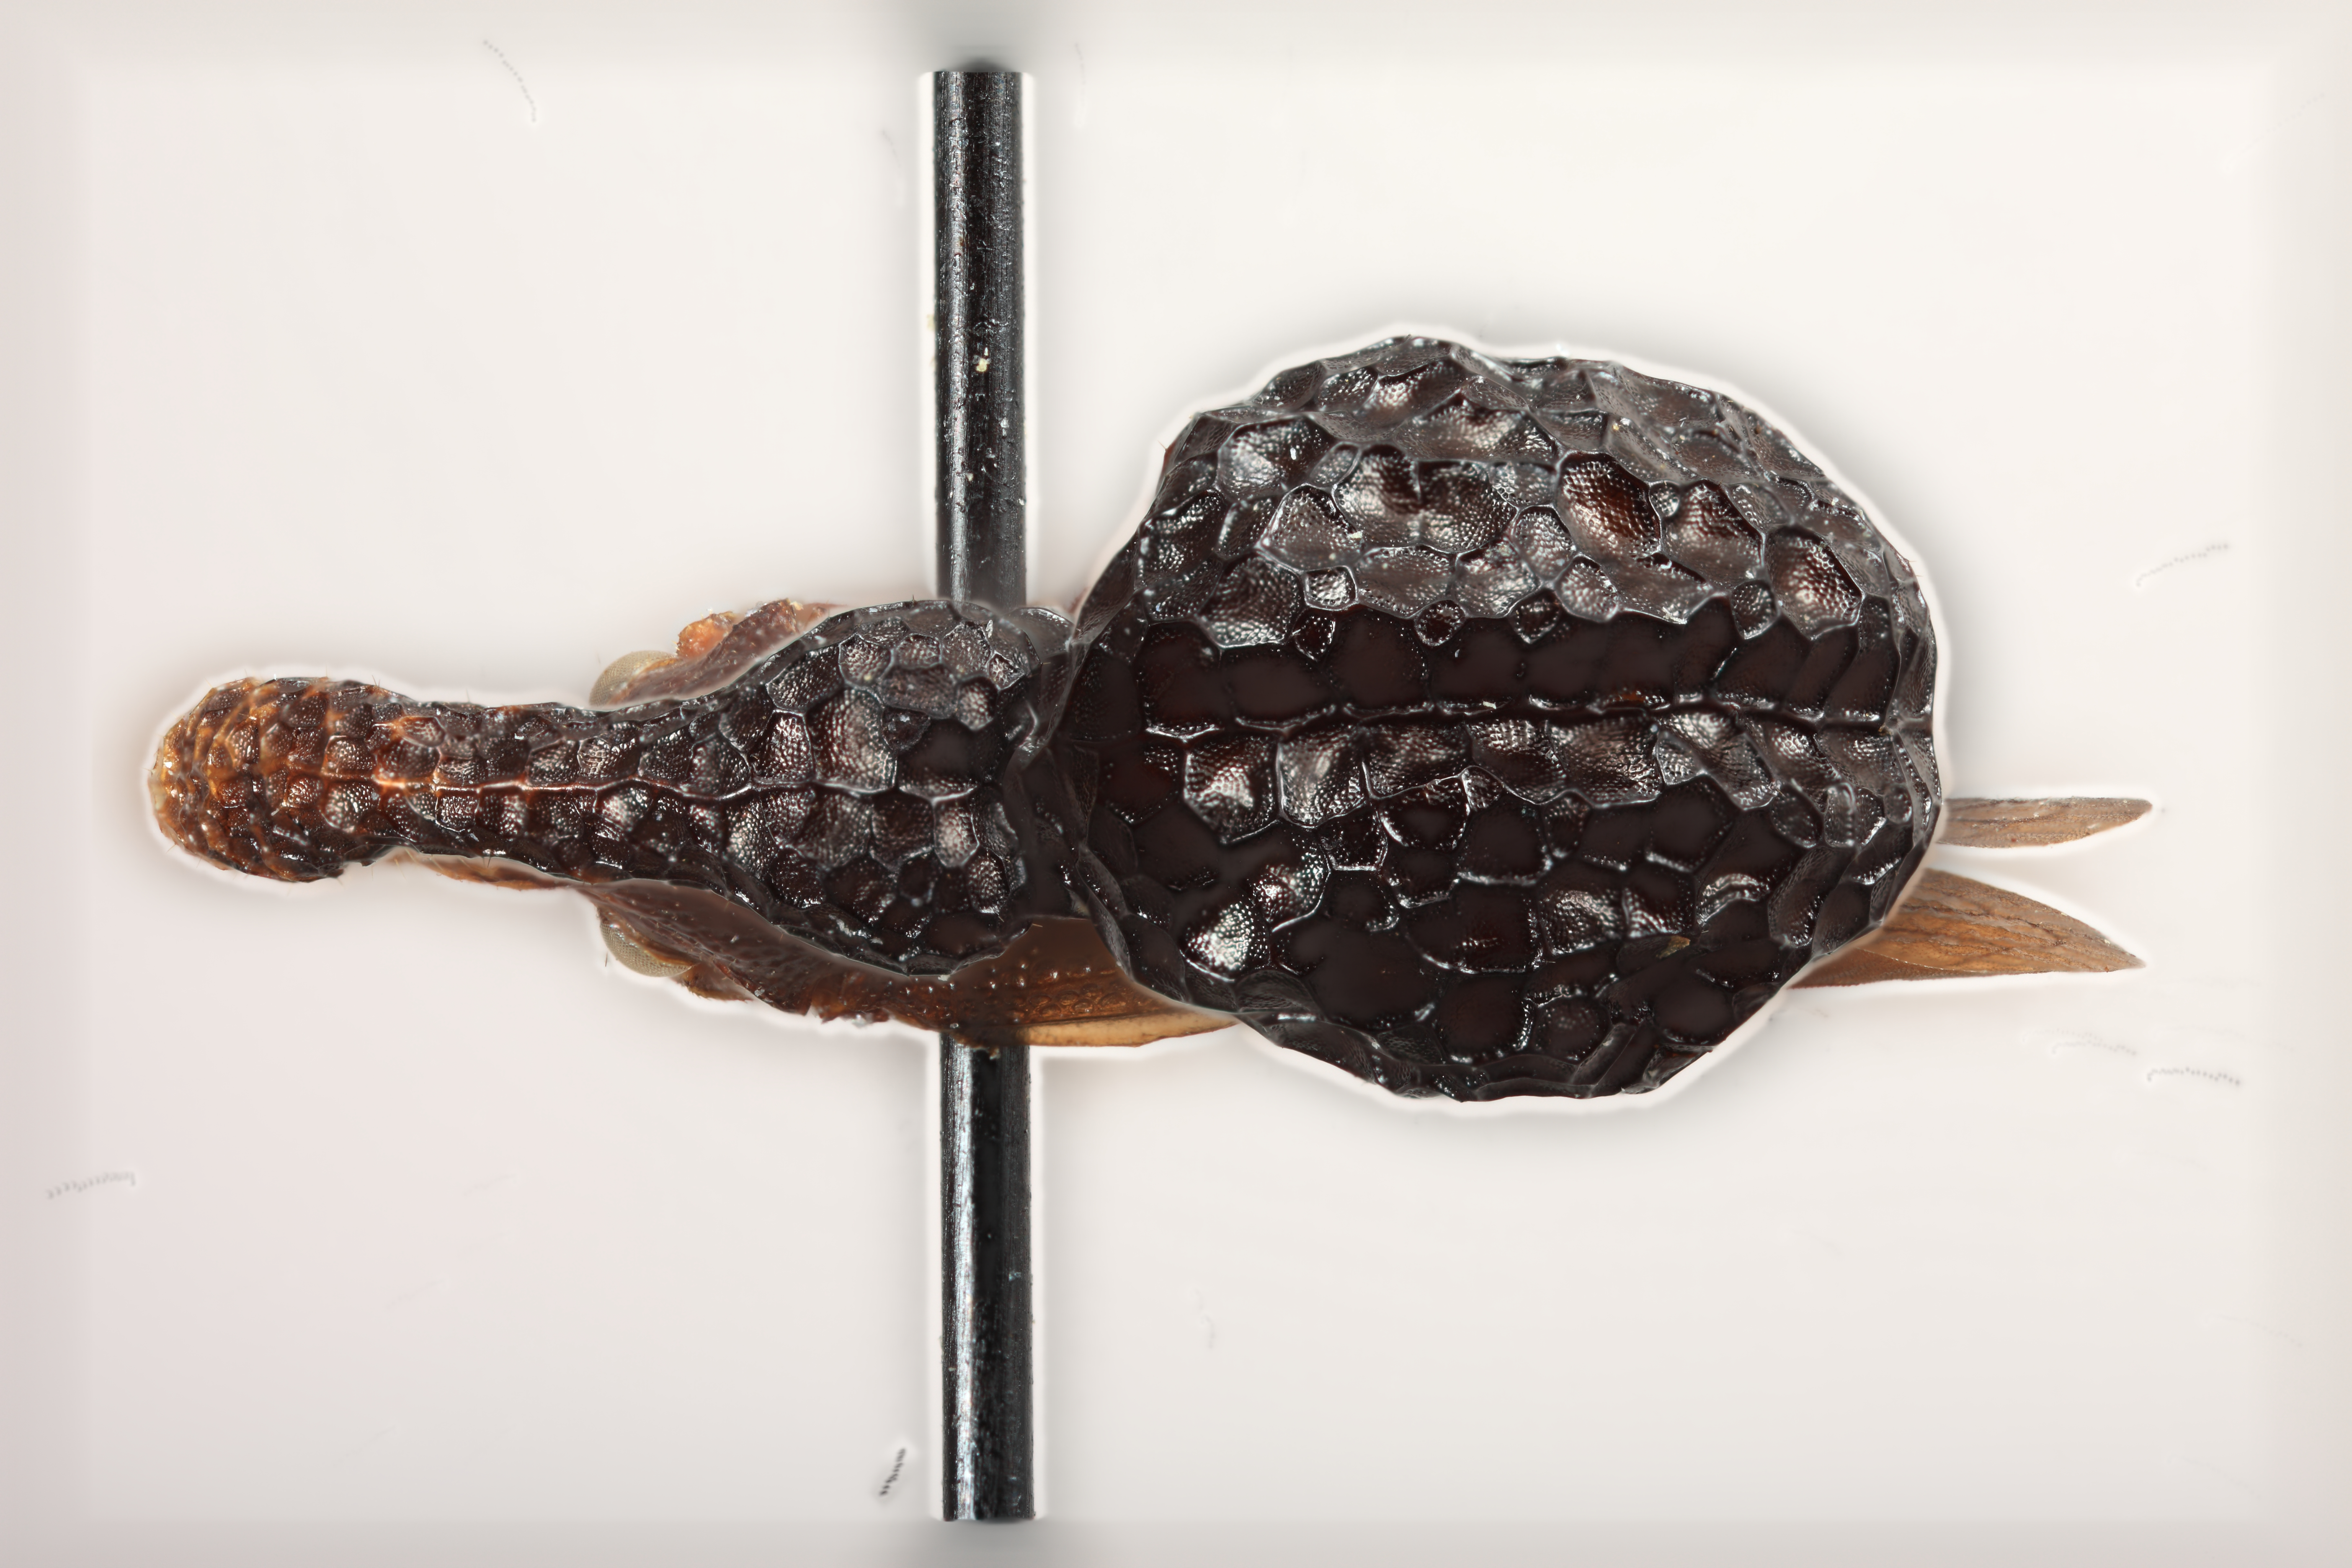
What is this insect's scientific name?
Cladonota bulbosa
